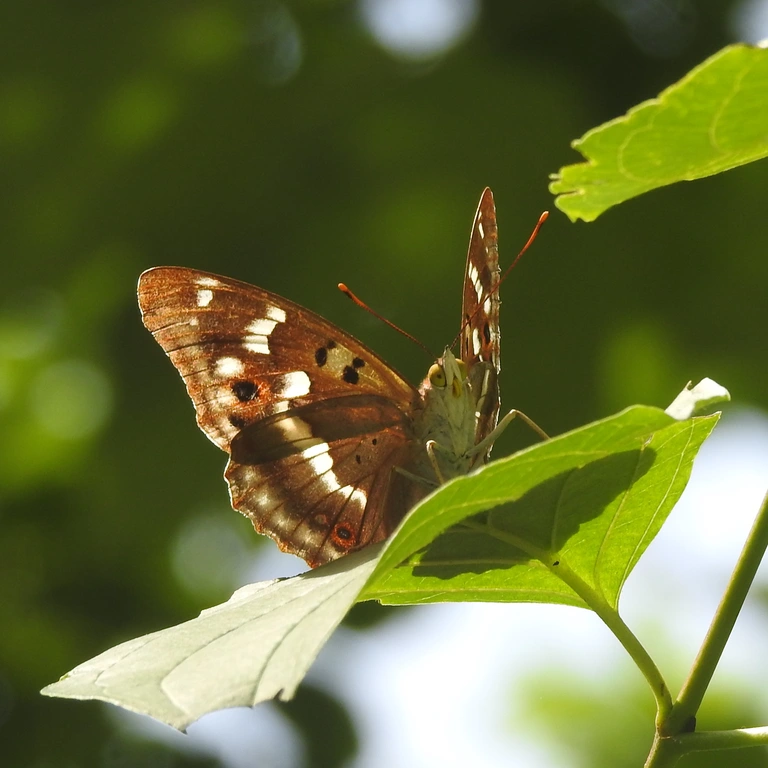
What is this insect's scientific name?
Apatura ilia
